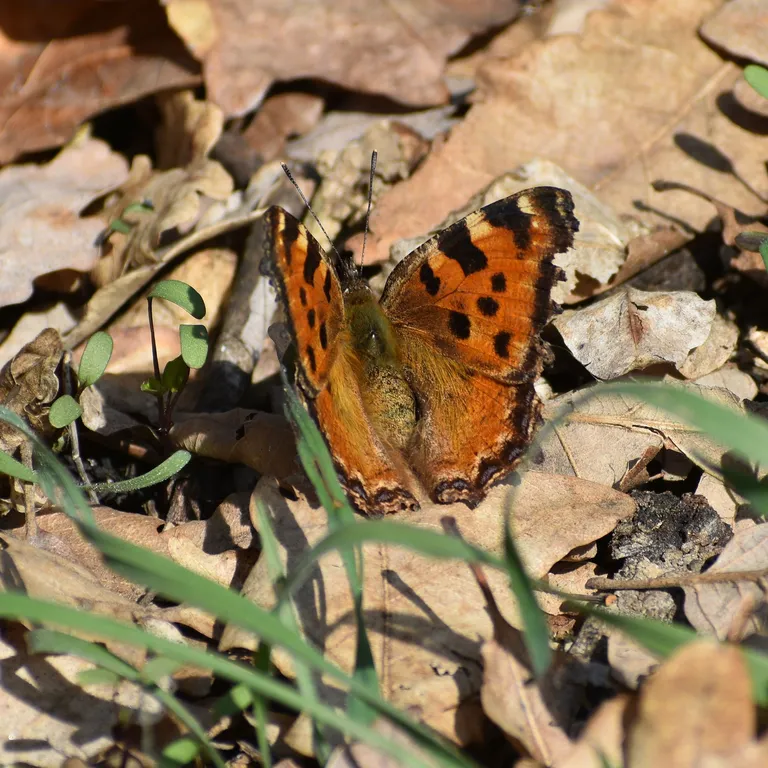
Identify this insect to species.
Nymphalis polychloros
